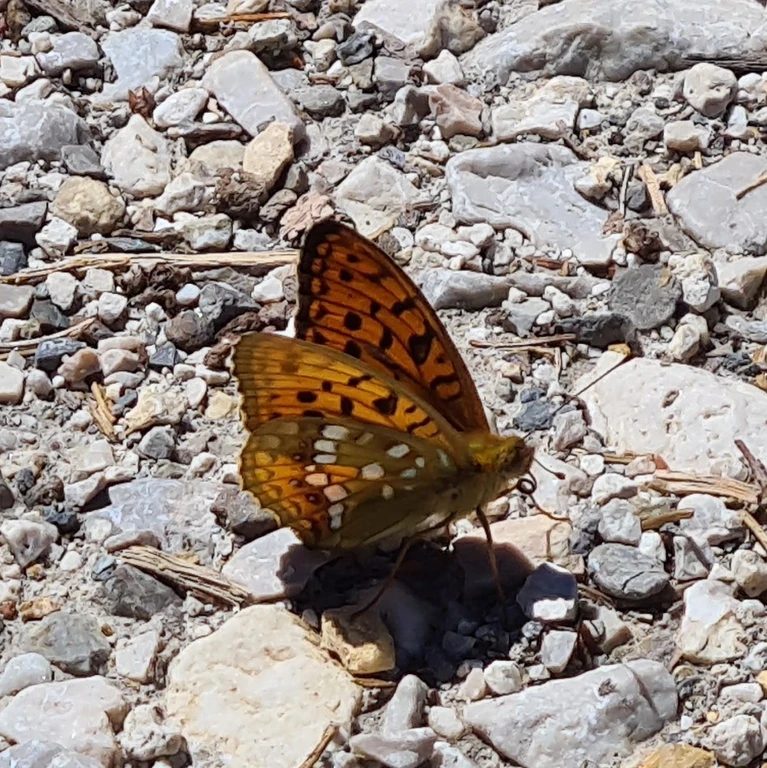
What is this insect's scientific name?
Fabriciana adippe
